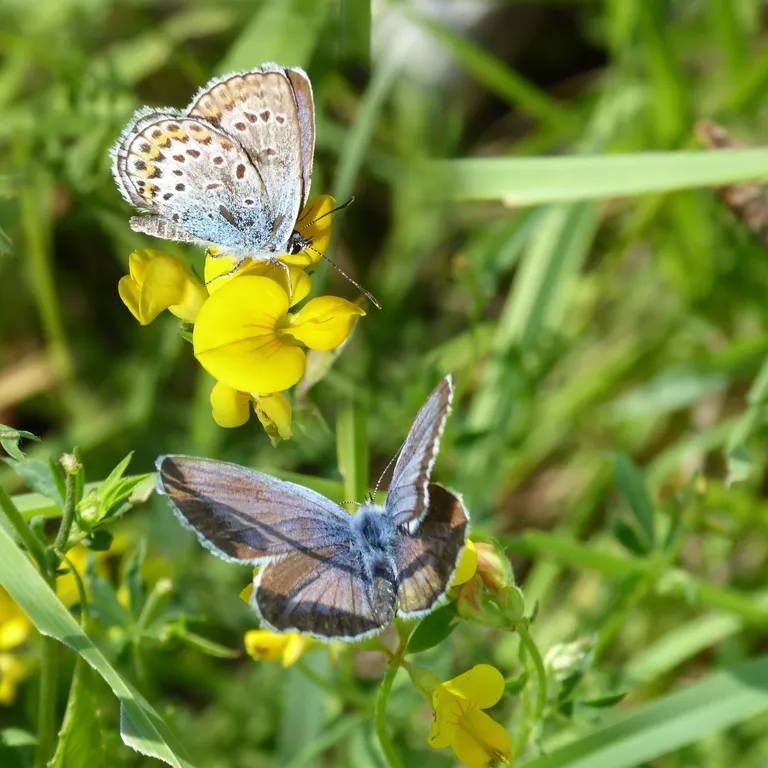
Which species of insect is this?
Plebejus argus
